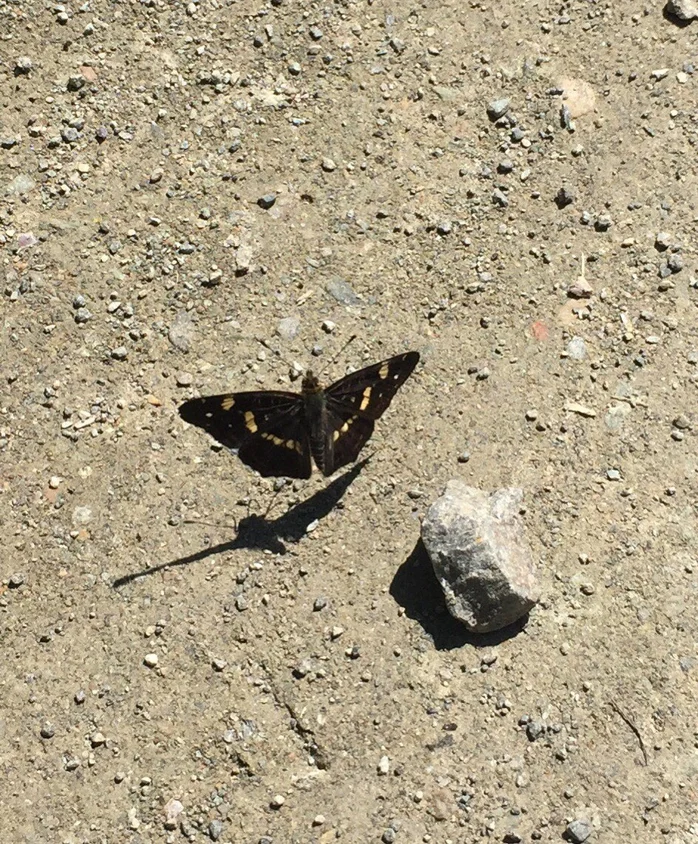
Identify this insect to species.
Araschnia levana
